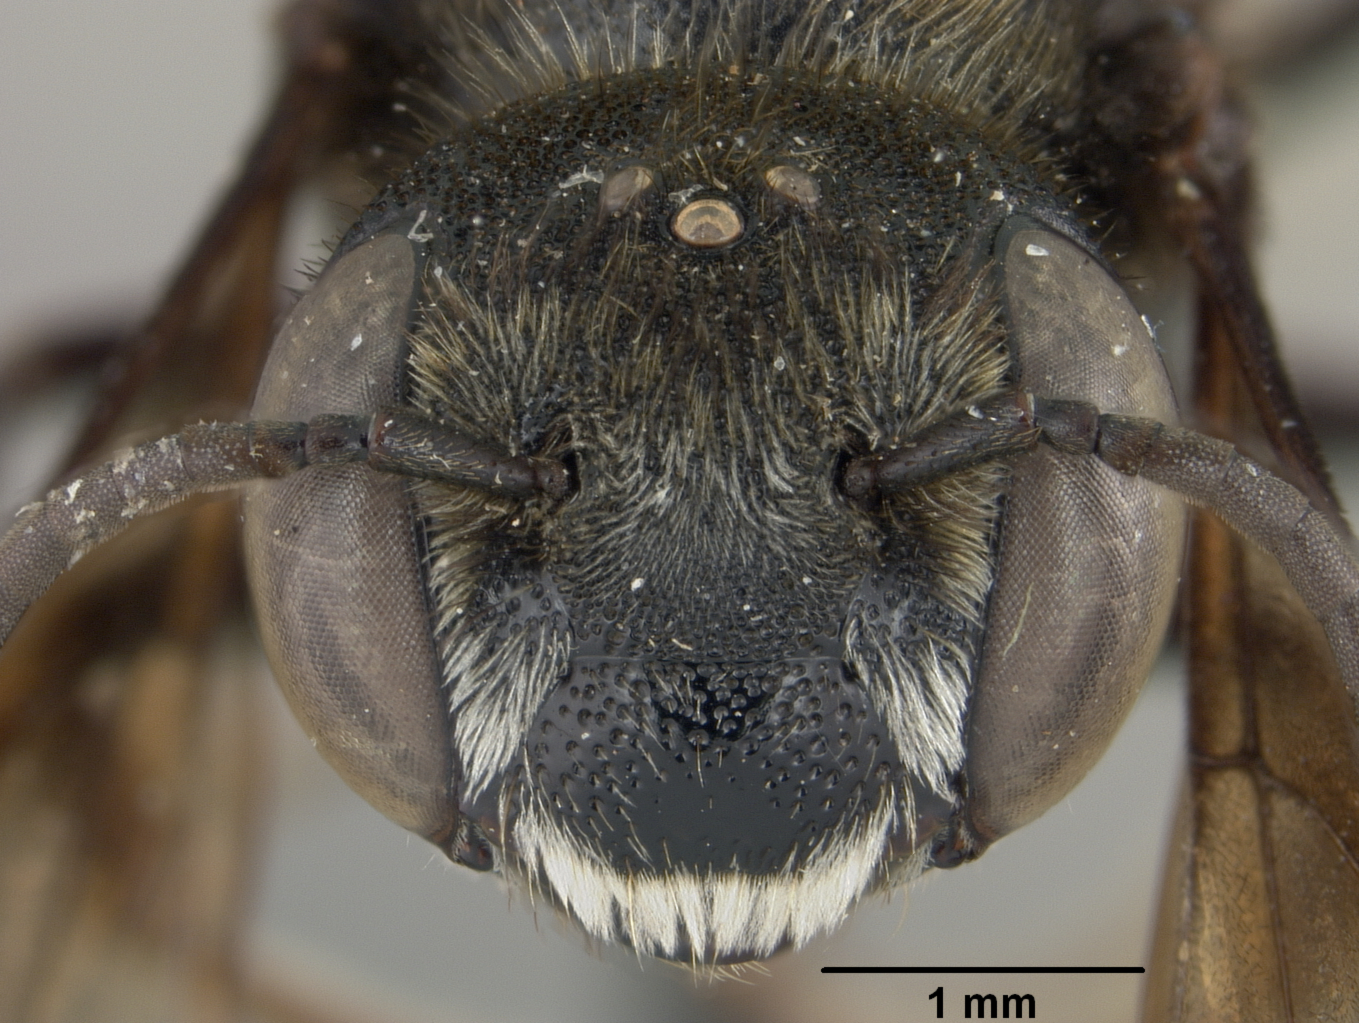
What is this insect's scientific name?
Megachile leucostomella
